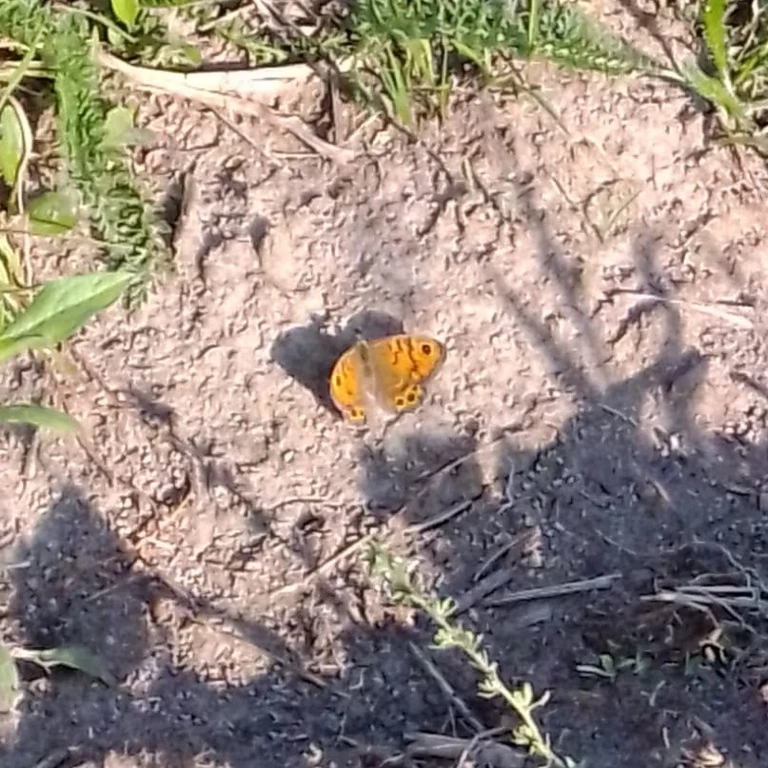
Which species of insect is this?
Lasiommata megera (also Pararge megera)
